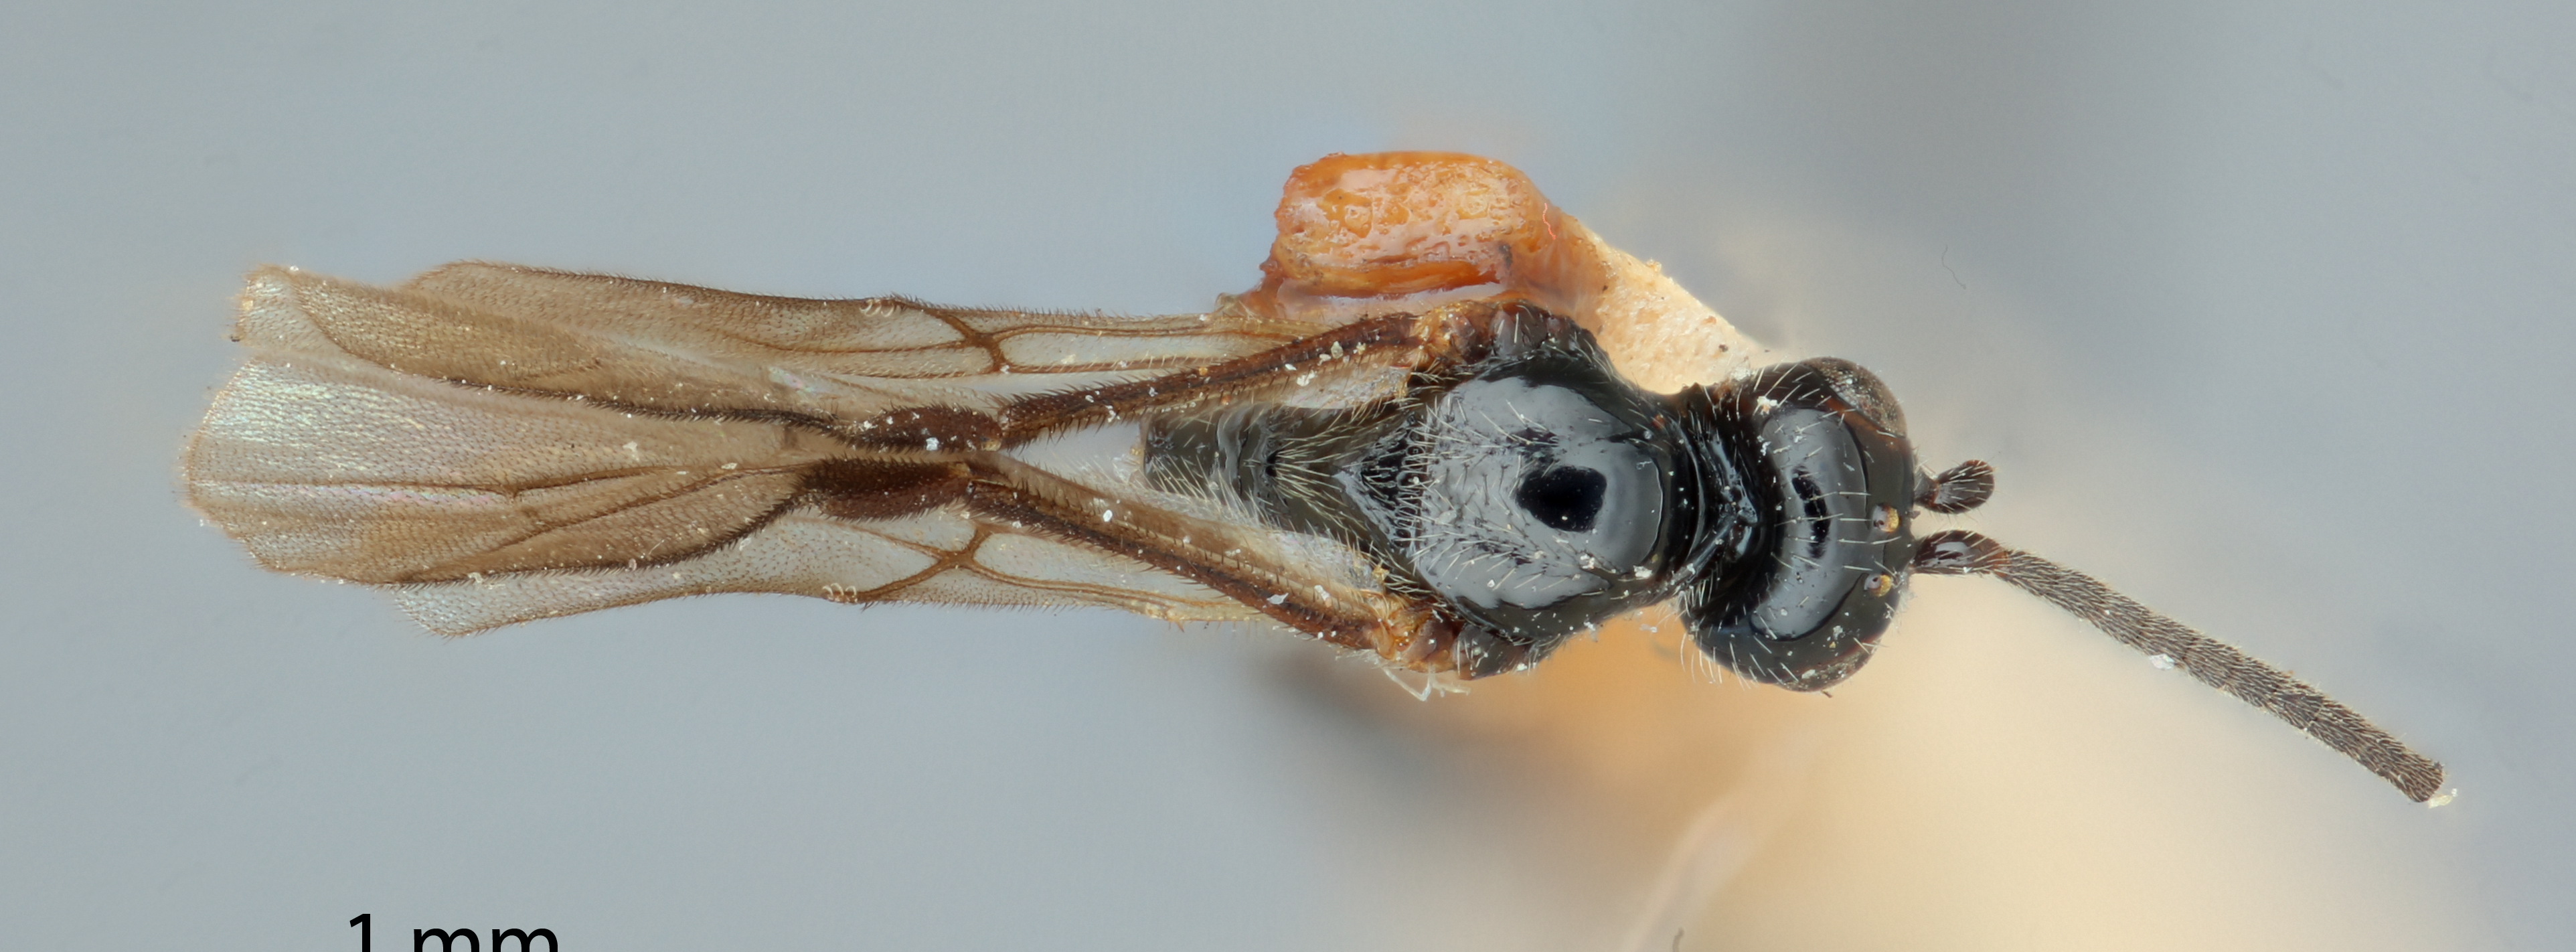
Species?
Microbracon suleifrons
